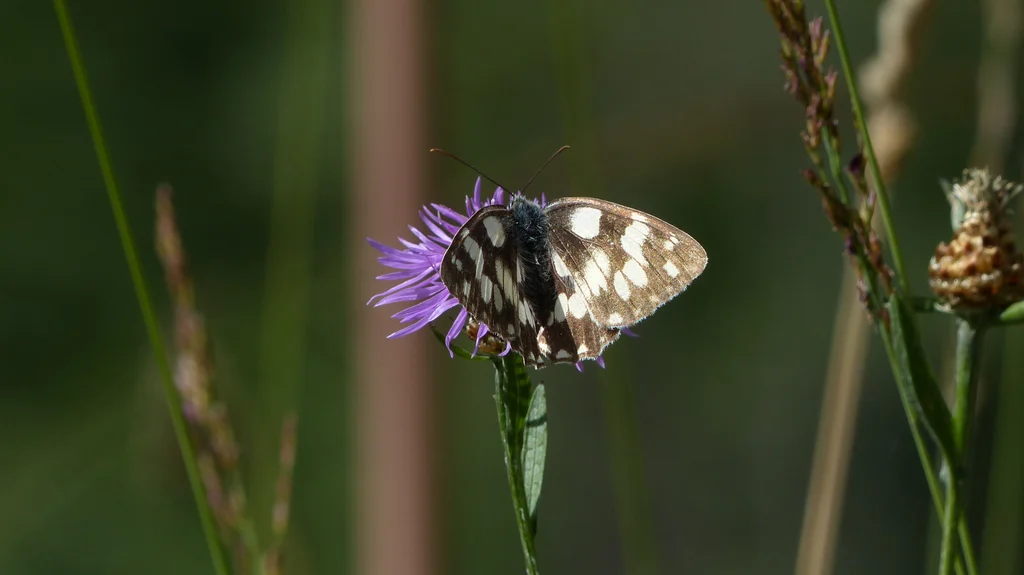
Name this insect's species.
Melanargia galathea
